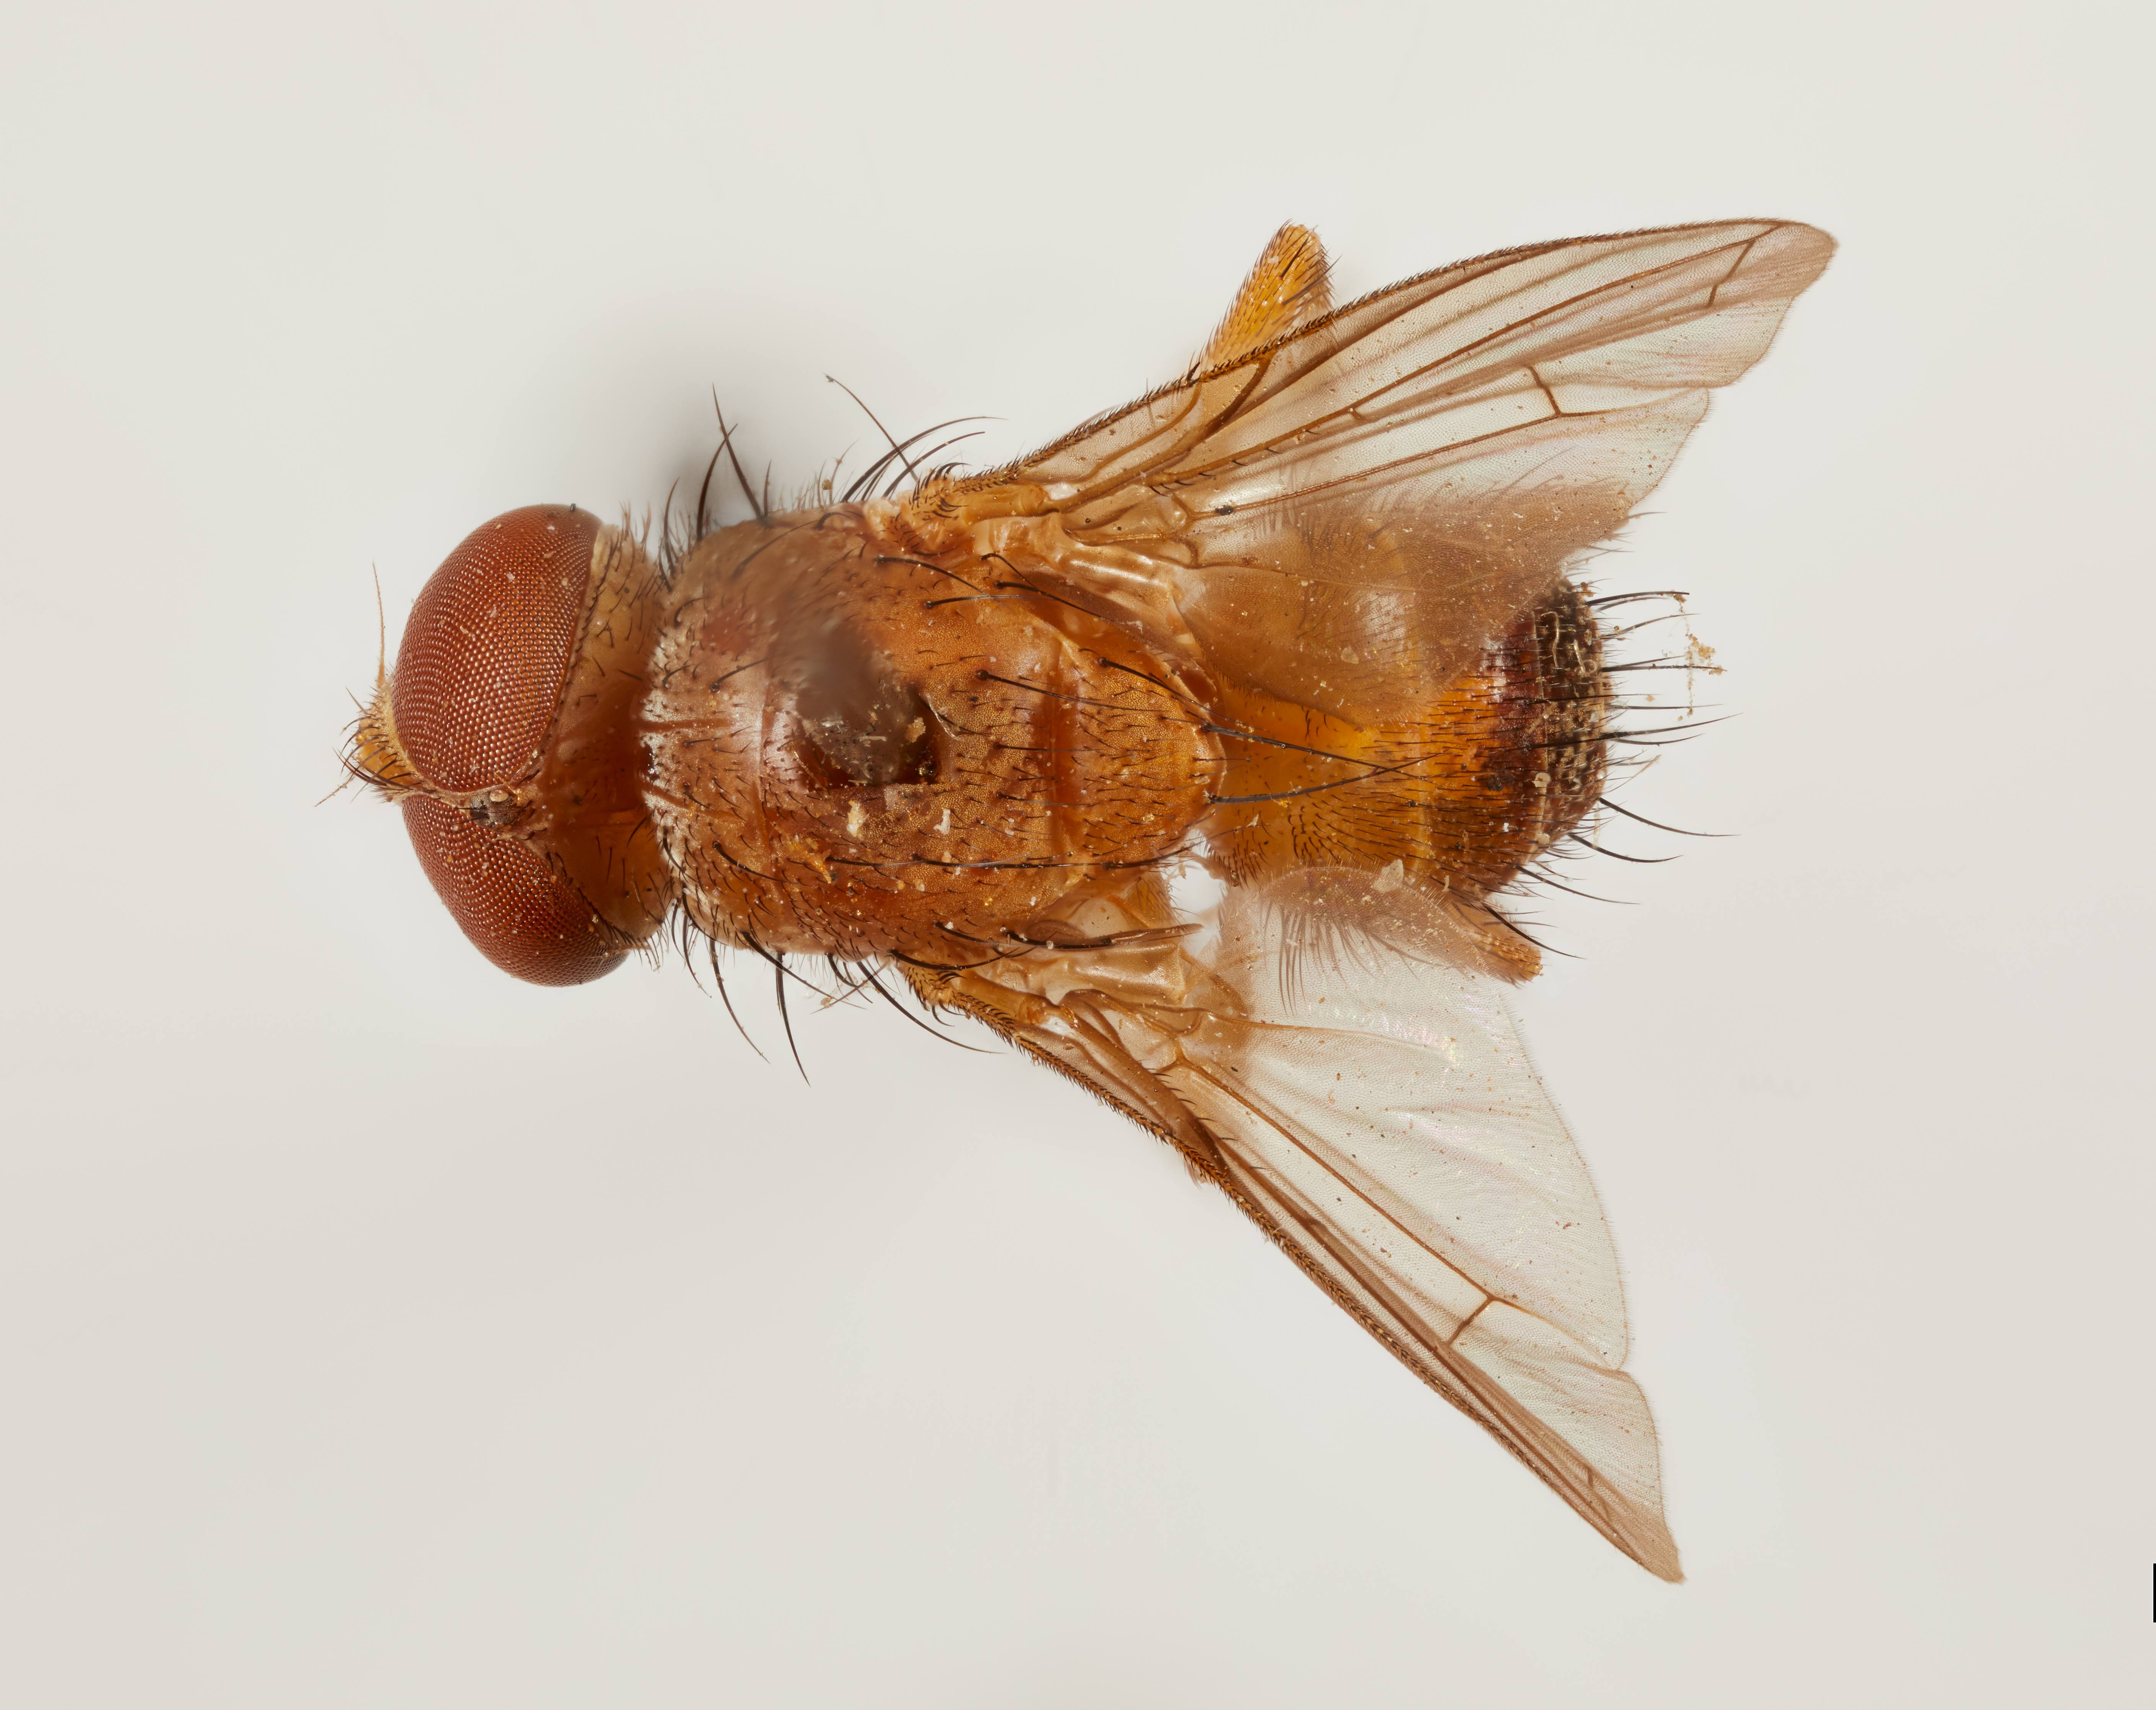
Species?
Palpostoma desvoidyi
